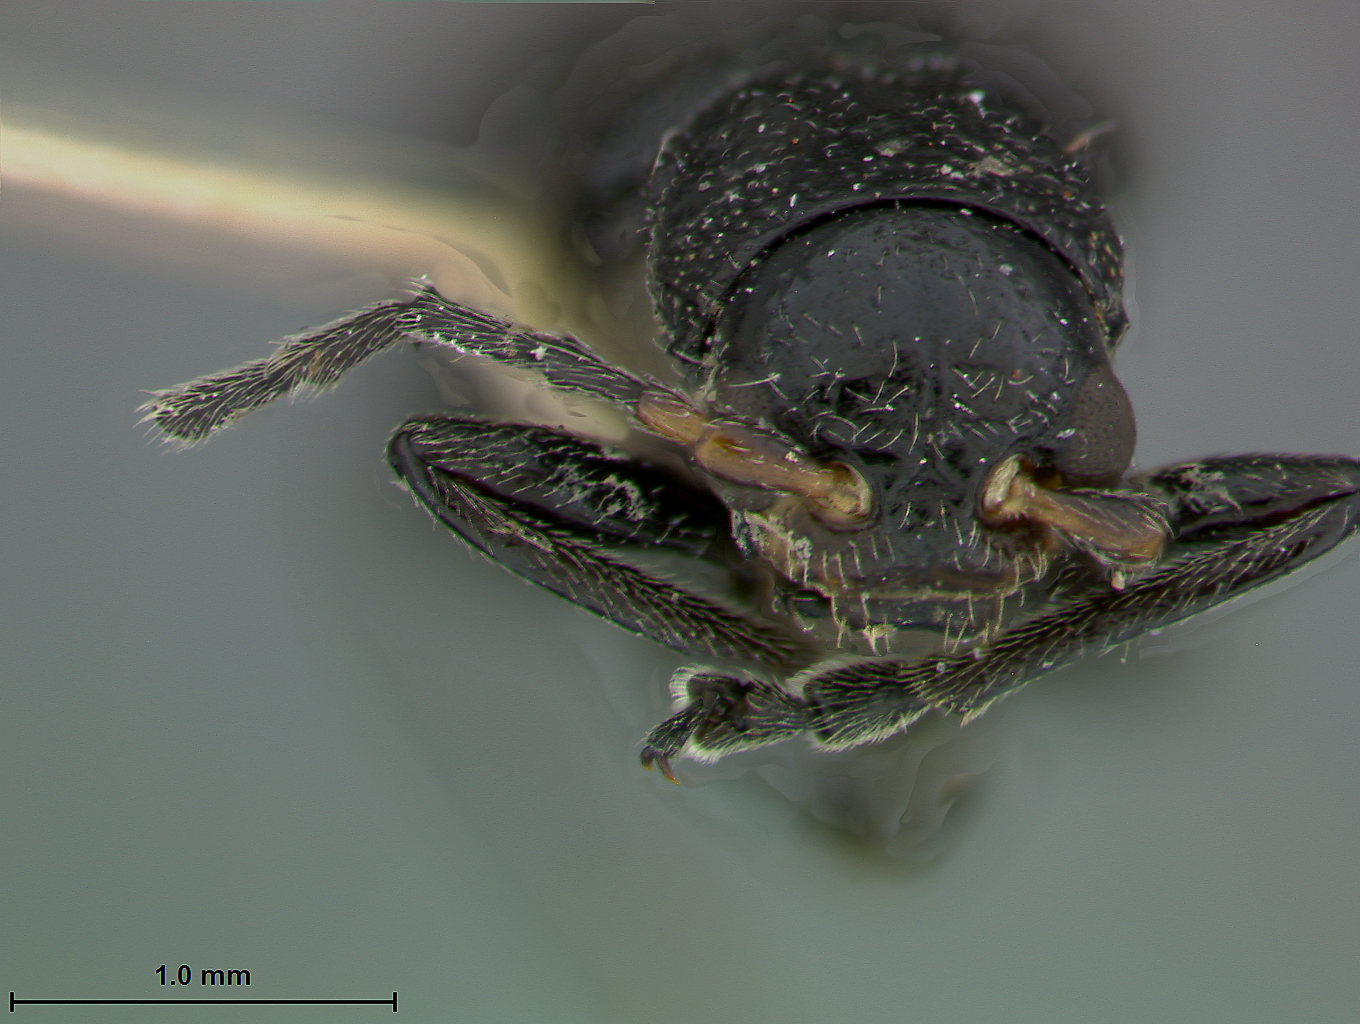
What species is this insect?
Geinula nigra
